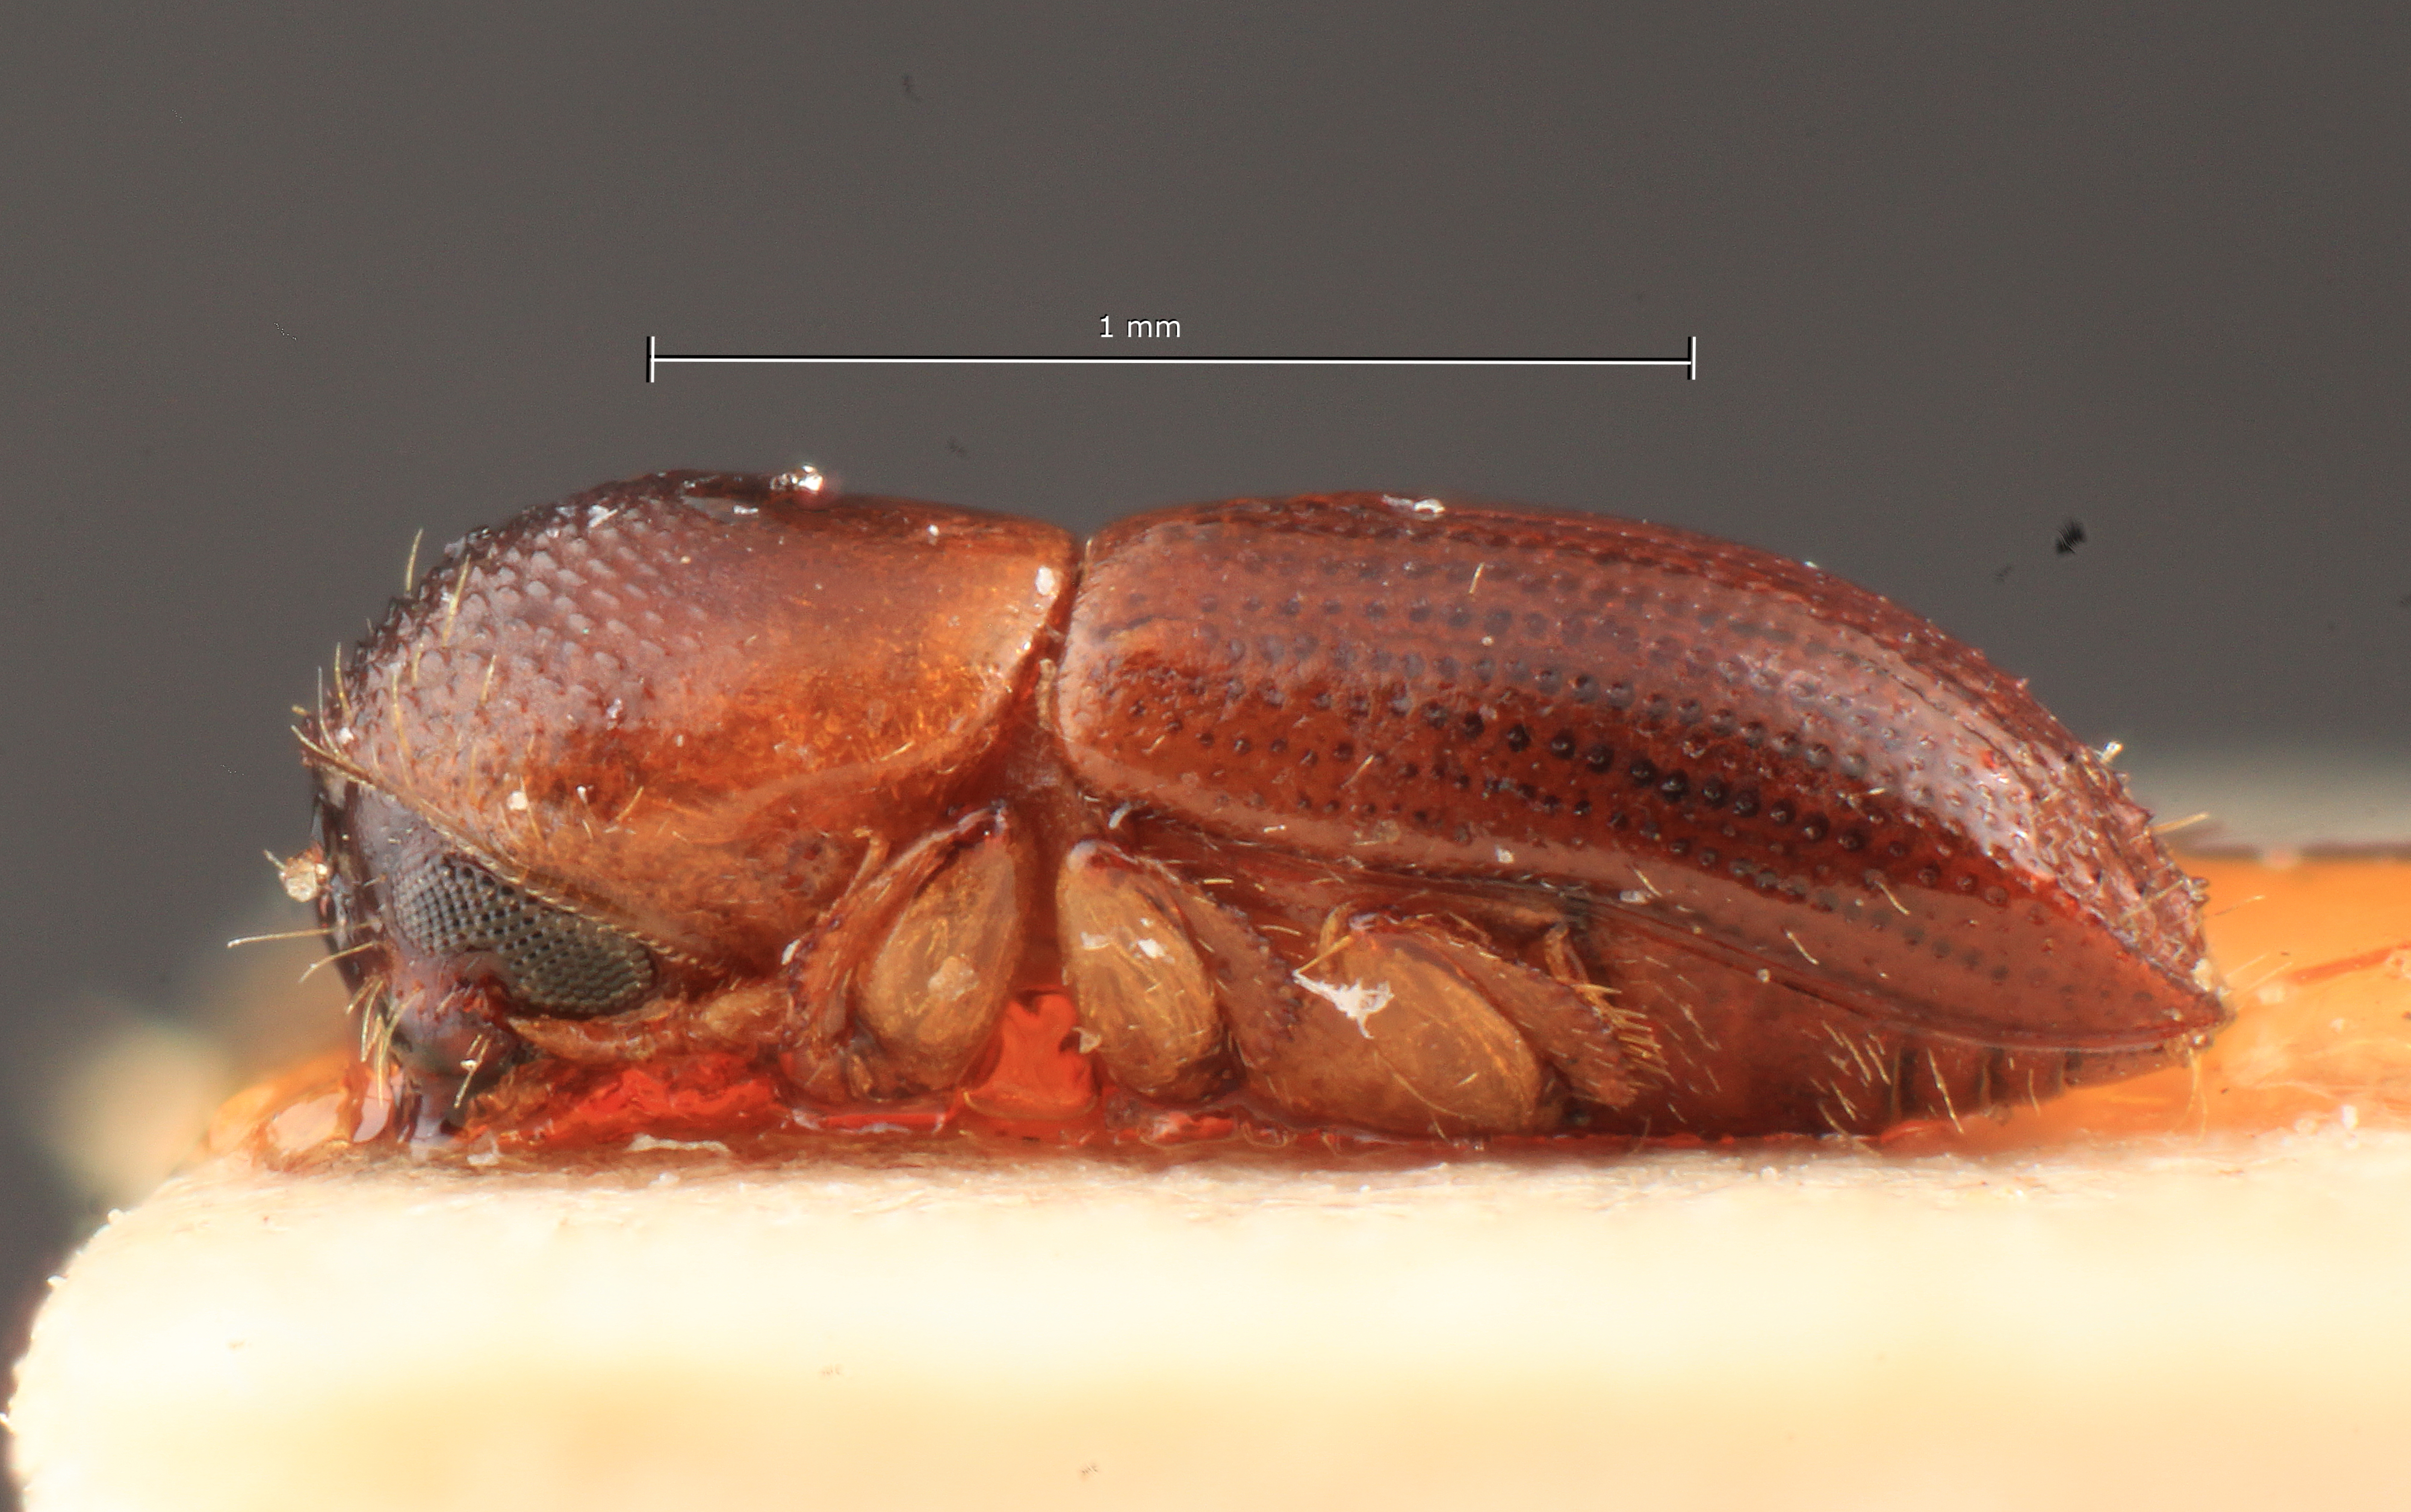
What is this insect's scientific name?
Xyleborus subparallelus
